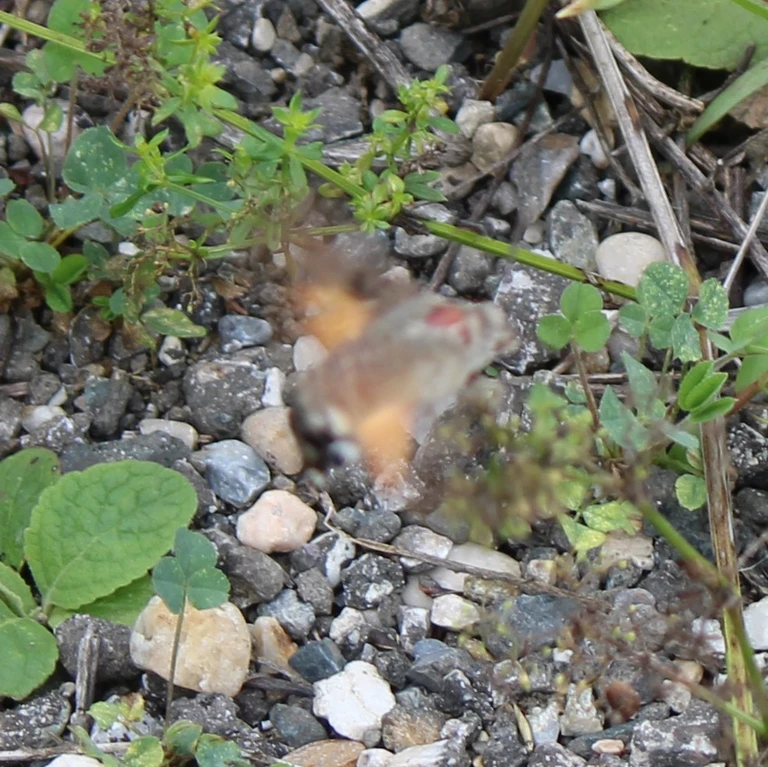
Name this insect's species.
Macroglossum stellatarum
